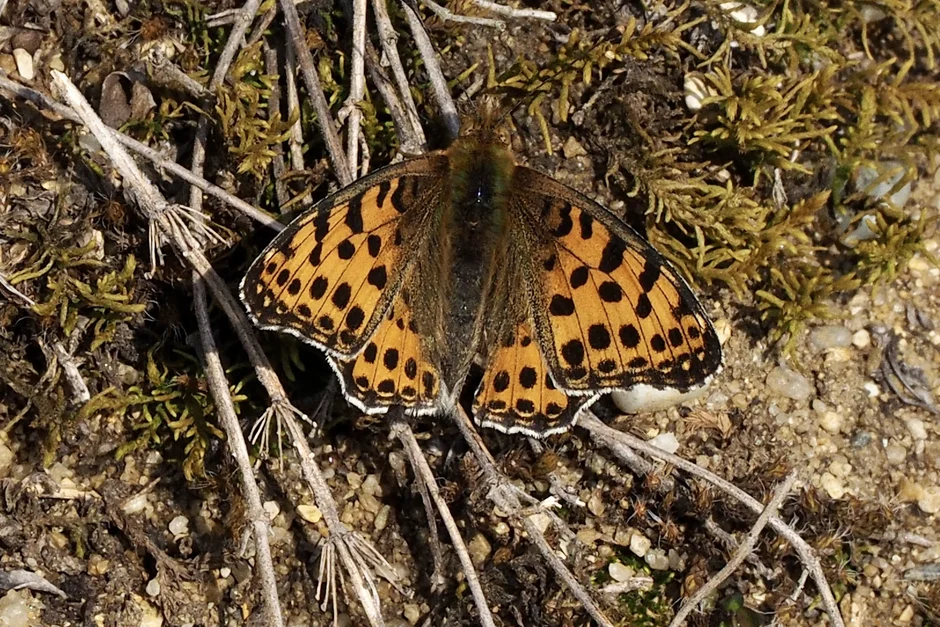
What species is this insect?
Issoria lathonia
